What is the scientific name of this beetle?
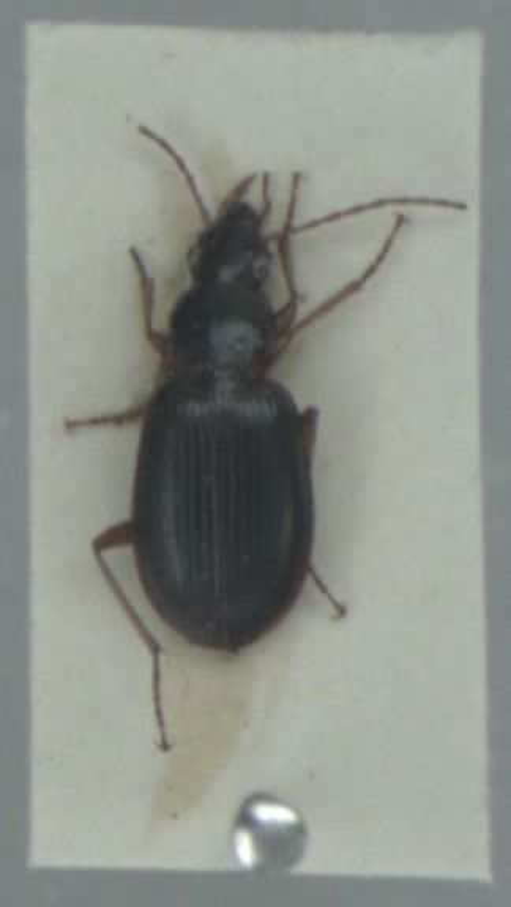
Paranchus albipes
